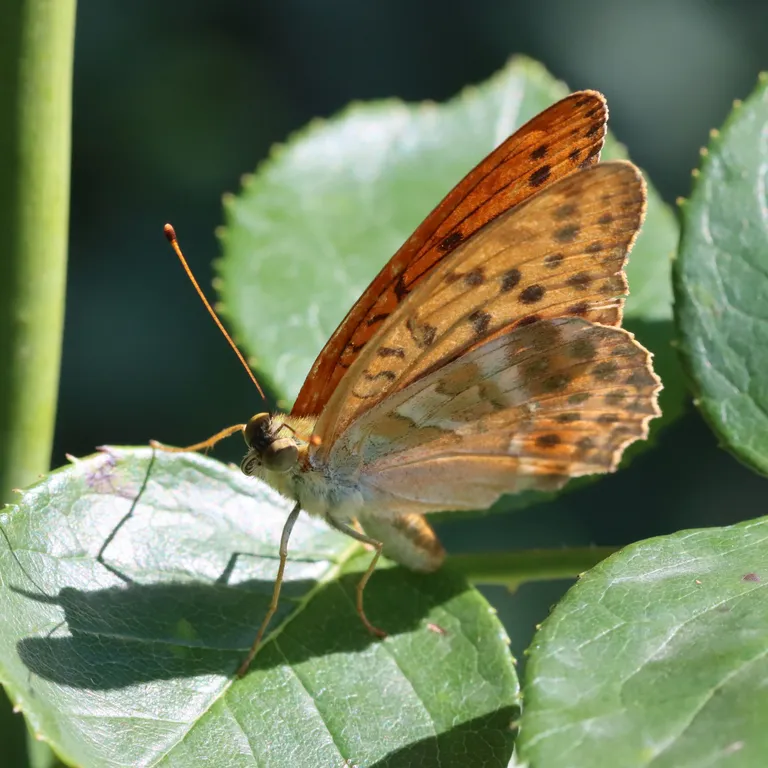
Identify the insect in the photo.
Argynnis paphia
